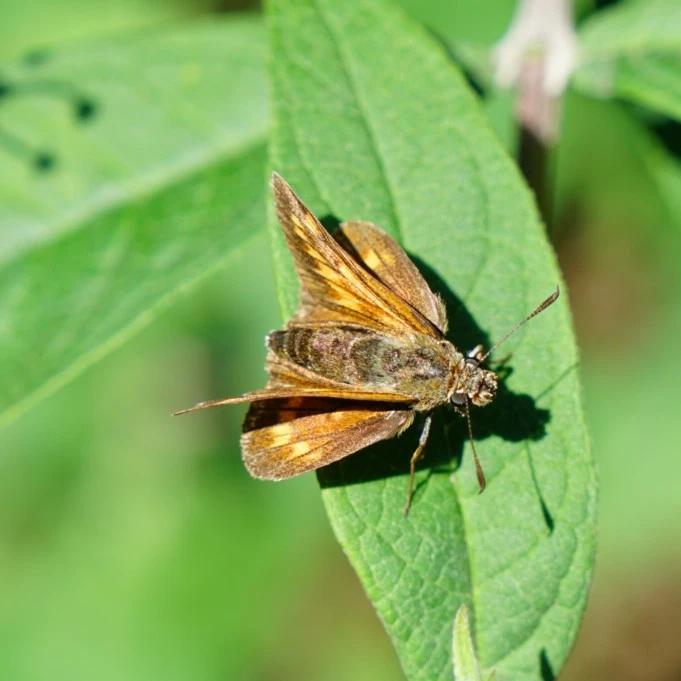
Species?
Ochlodes sylvanus (also Ochlodes venata)
